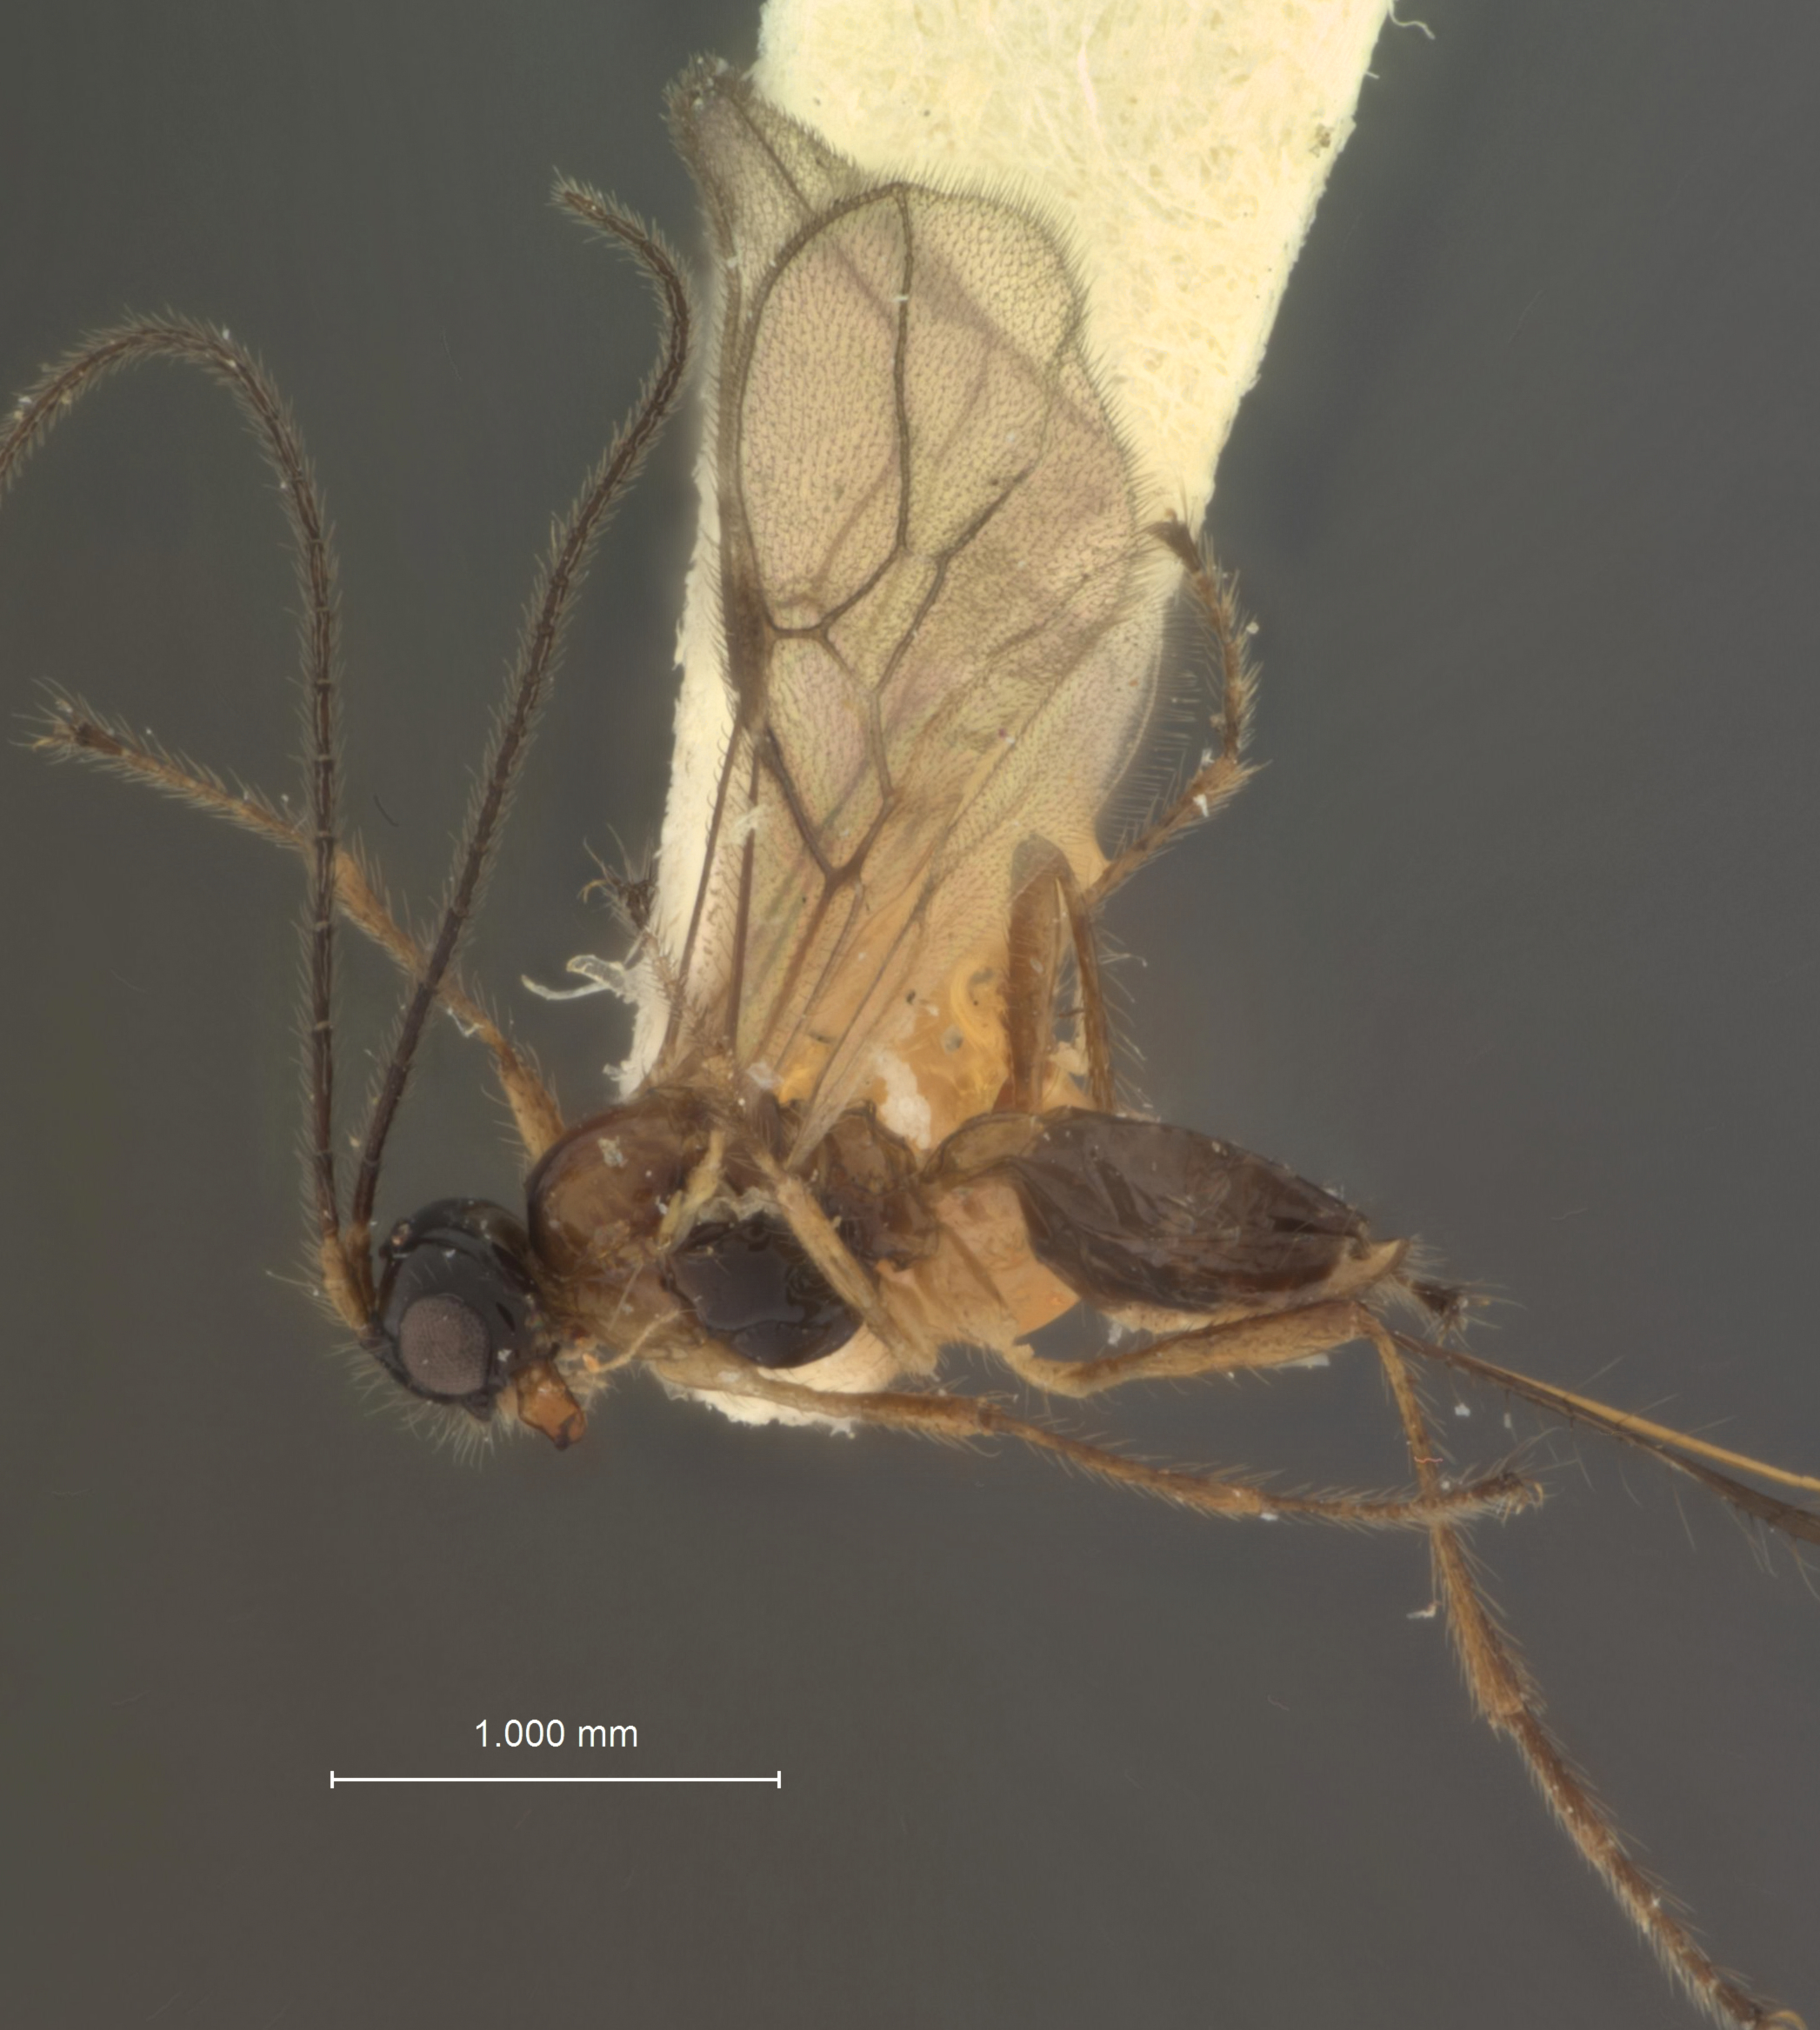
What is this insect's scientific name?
Aphaereta subtropicalis
